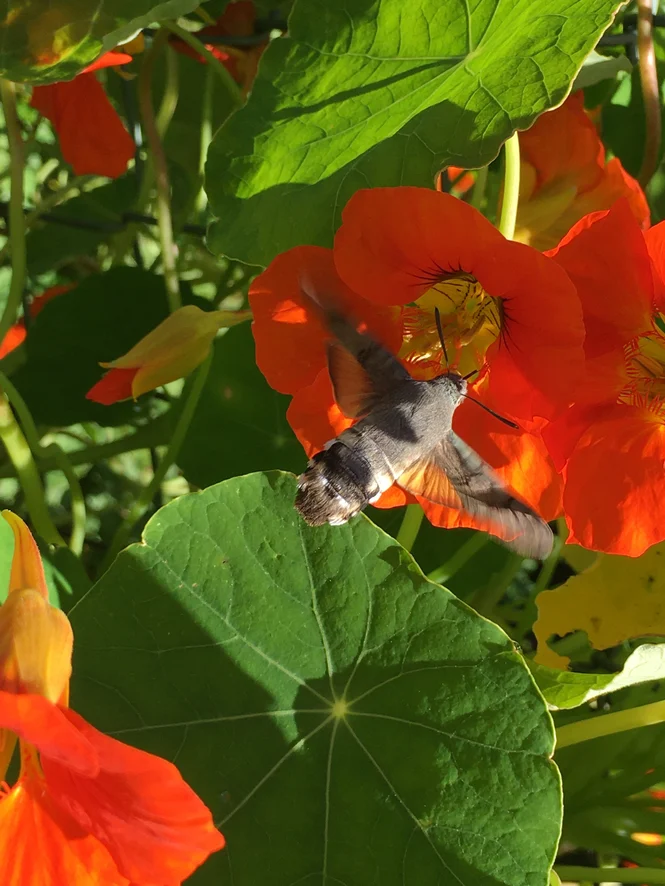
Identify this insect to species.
Macroglossum stellatarum
